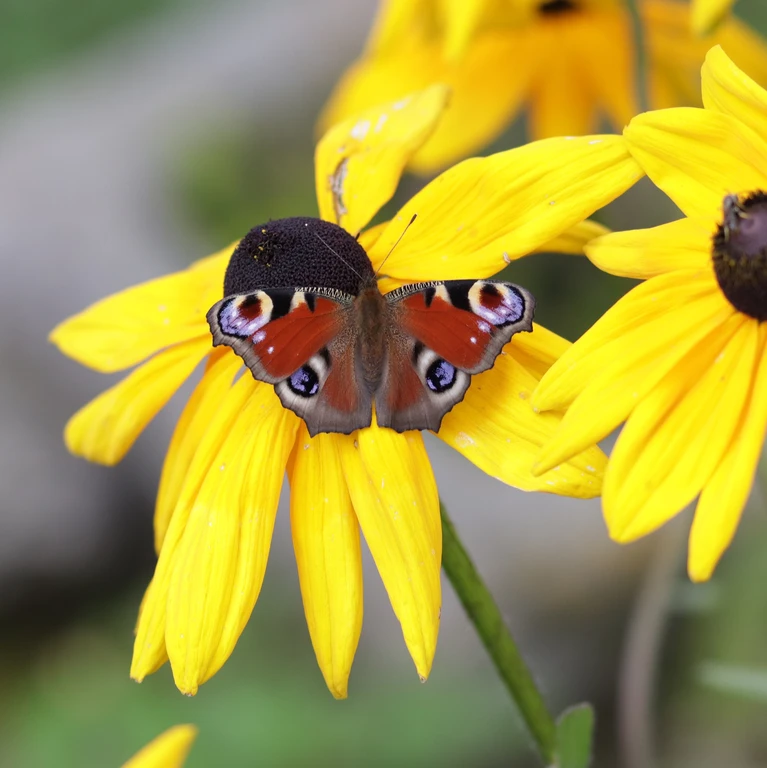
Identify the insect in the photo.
Aglais io
